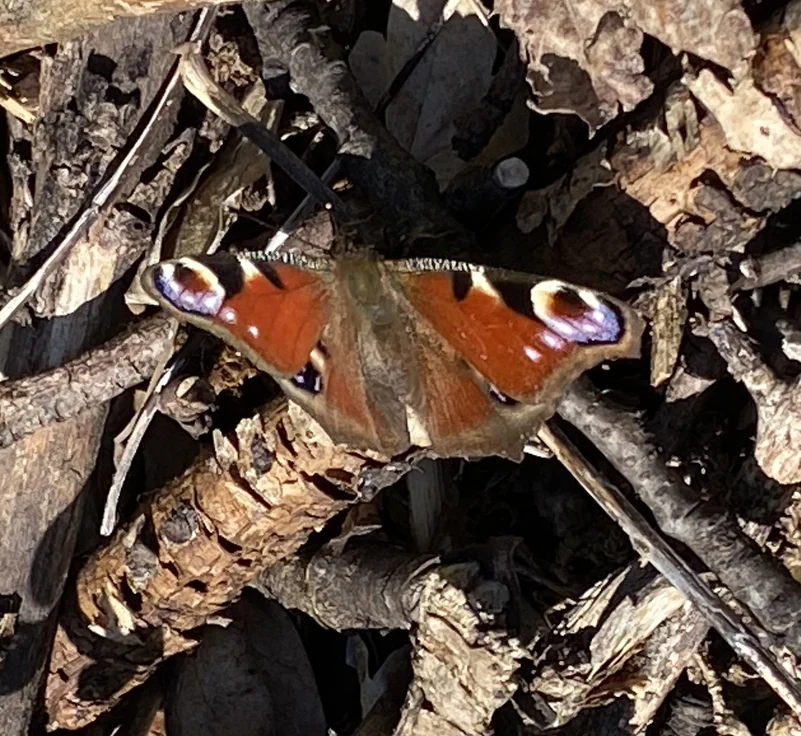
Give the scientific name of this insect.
Aglais io
